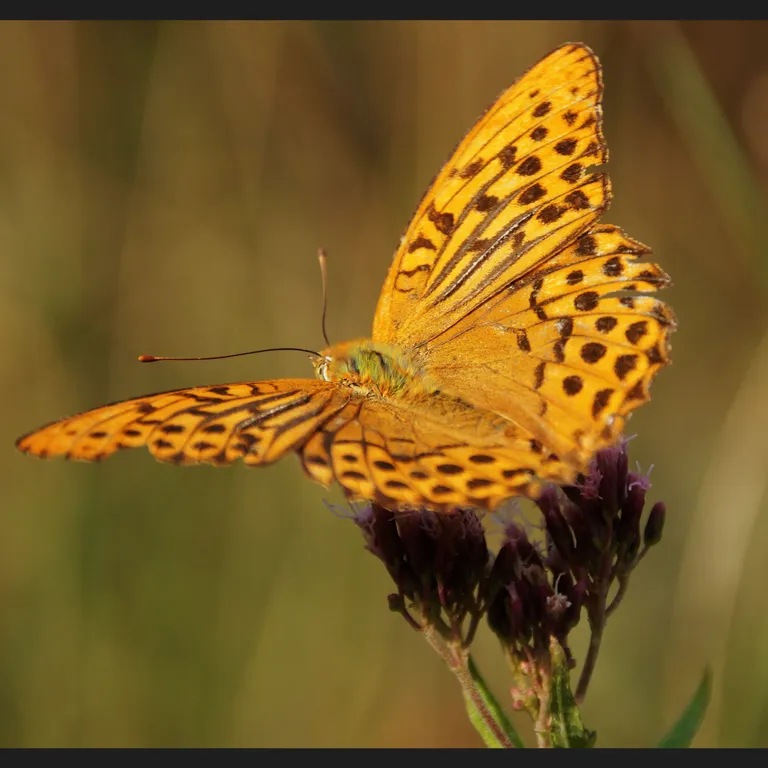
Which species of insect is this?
Argynnis paphia
